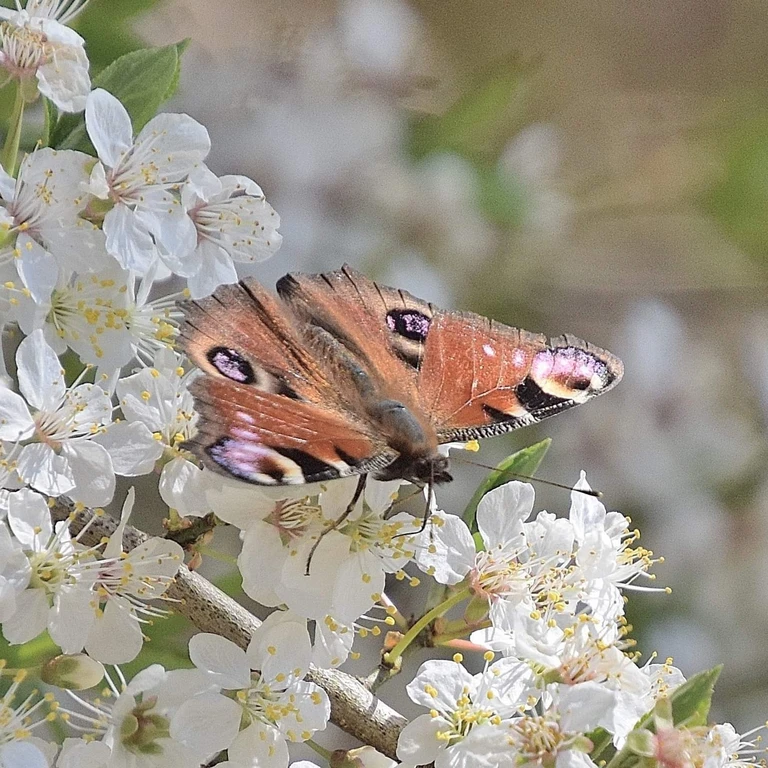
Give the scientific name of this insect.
Aglais io
